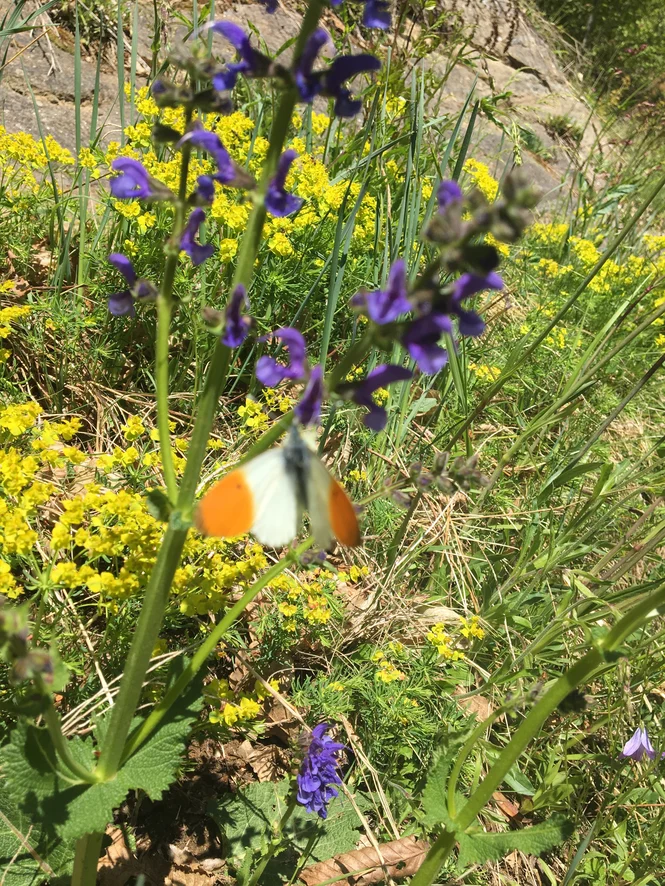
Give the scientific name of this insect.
Anthocharis cardamines
